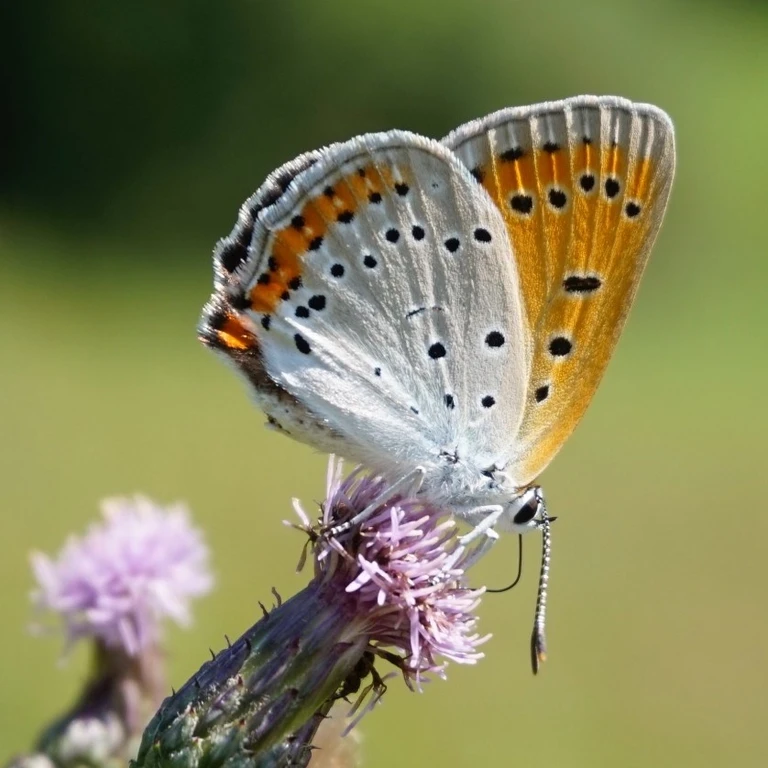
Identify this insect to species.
Lycaena dispar
